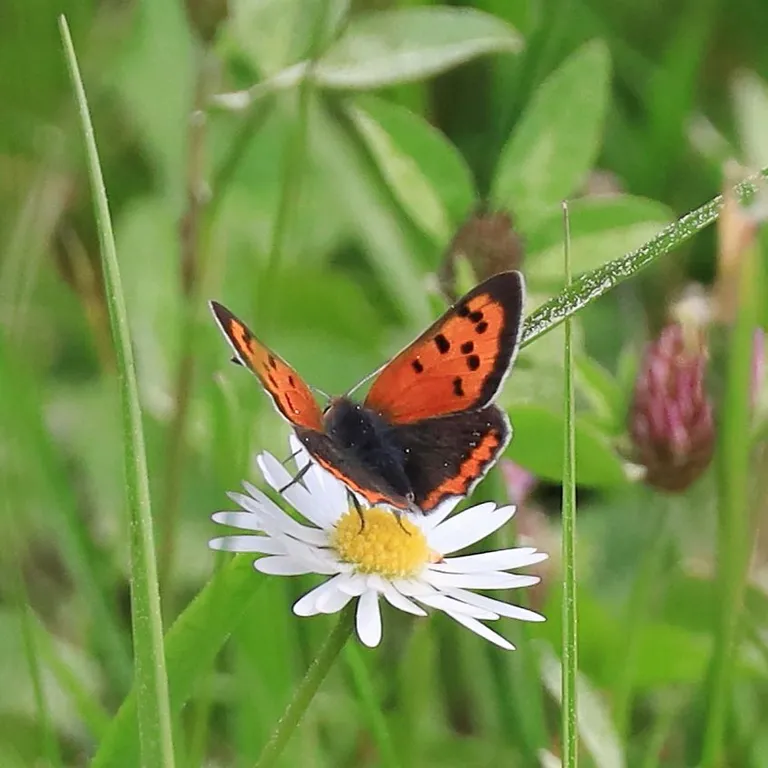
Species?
Lycaena phlaeas
